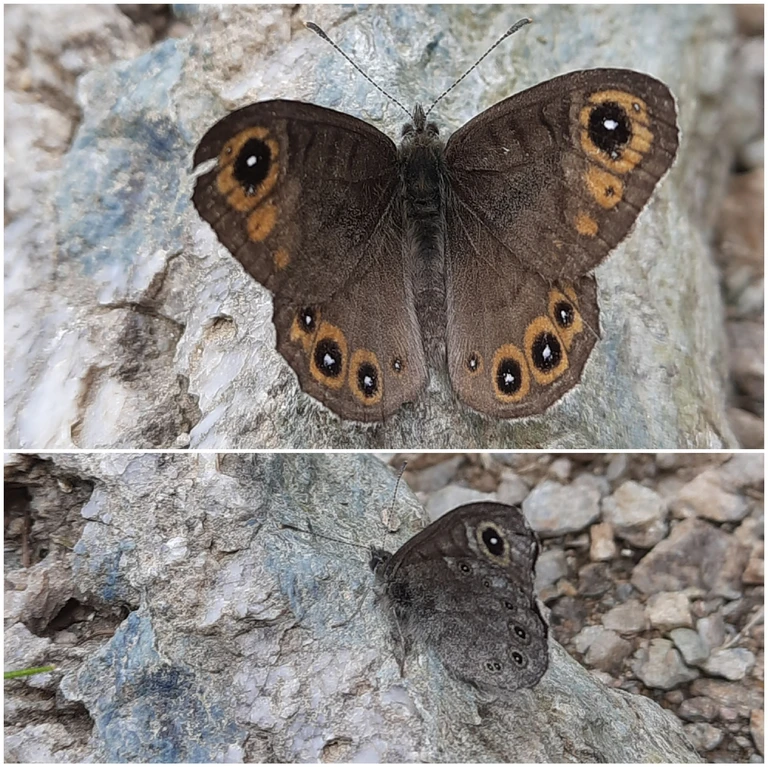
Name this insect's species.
Lasiommata petropolitana (also Pararge petropolitana)
